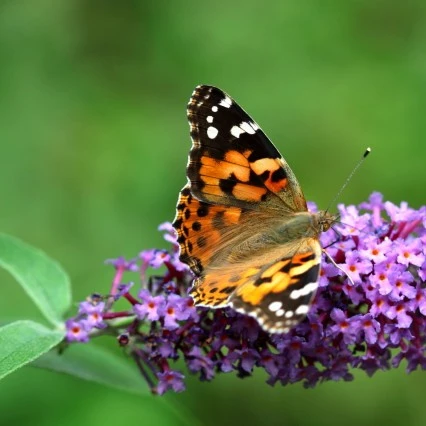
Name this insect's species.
Vanessa cardui
